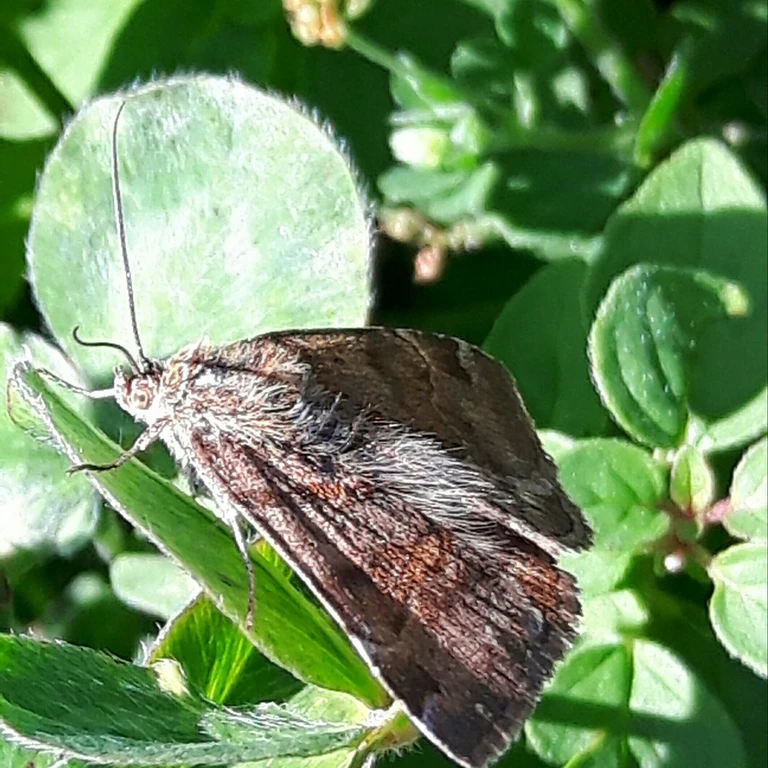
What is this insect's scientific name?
Euclidia glyphica
